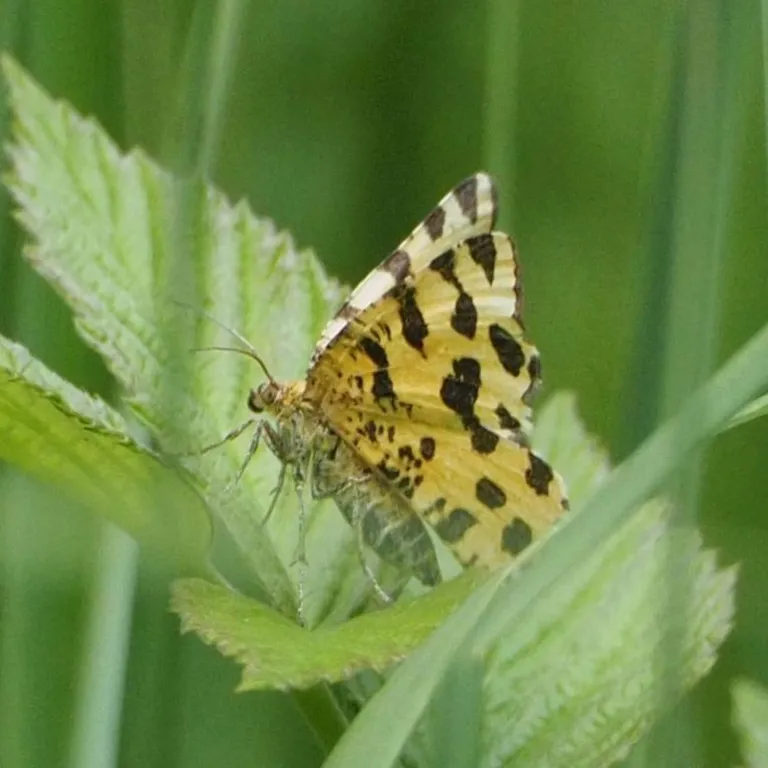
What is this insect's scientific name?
Pseudopanthera macularia
